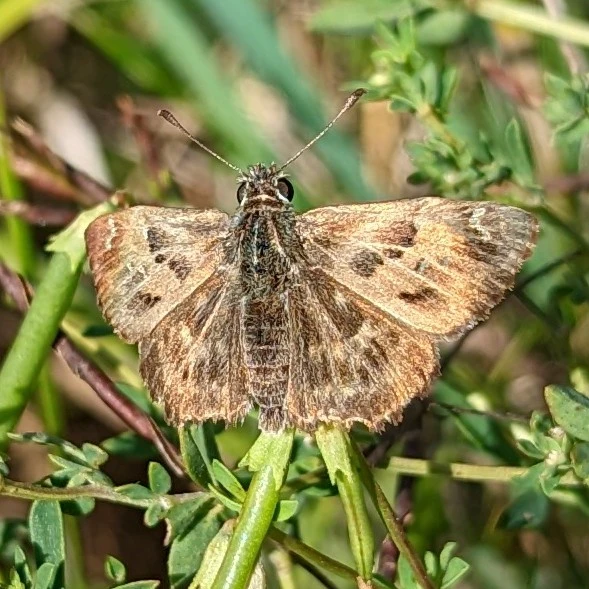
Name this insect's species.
Carcharodus alceae
